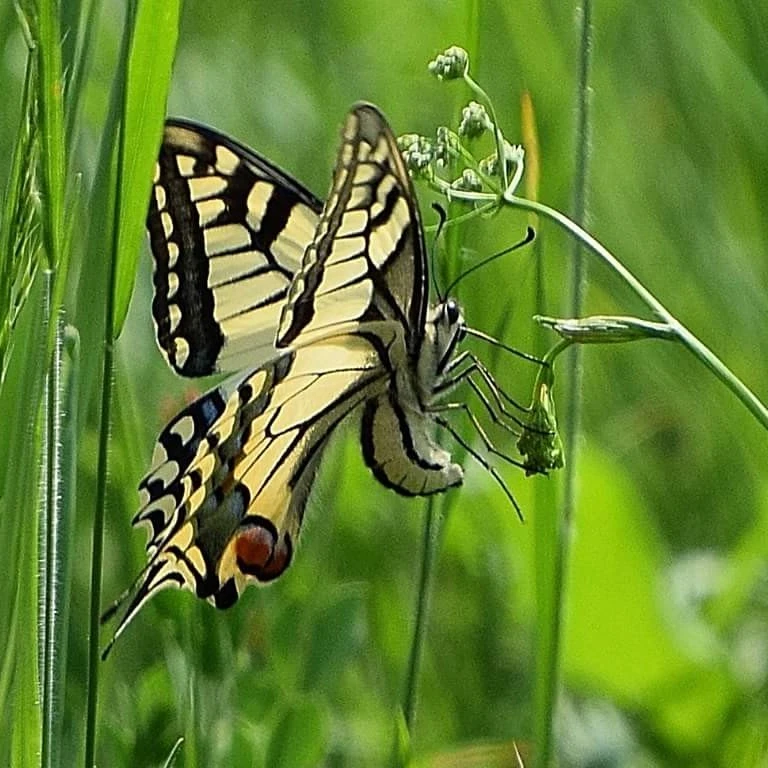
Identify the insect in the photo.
Papilio machaon
